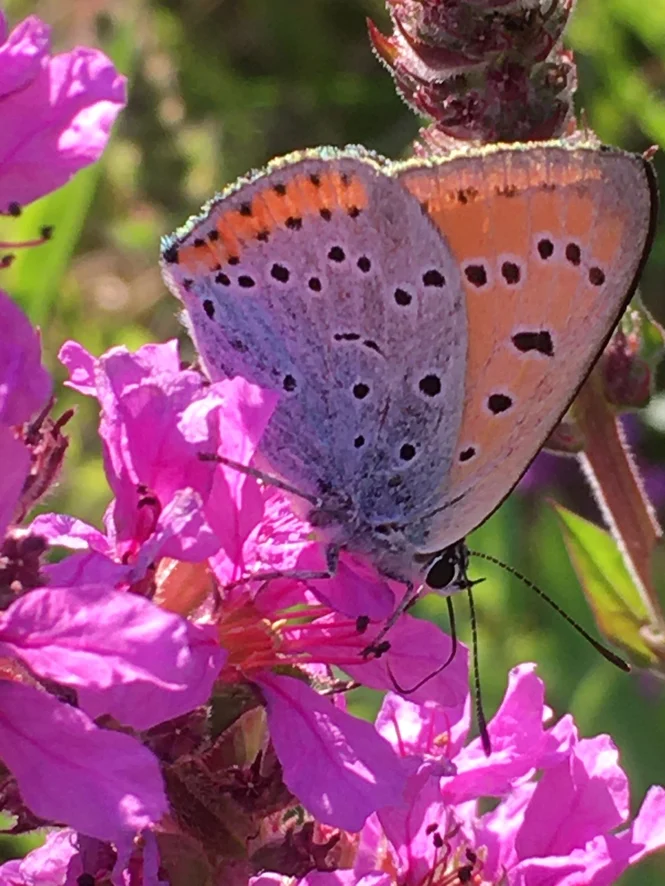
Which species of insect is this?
Lycaena dispar
